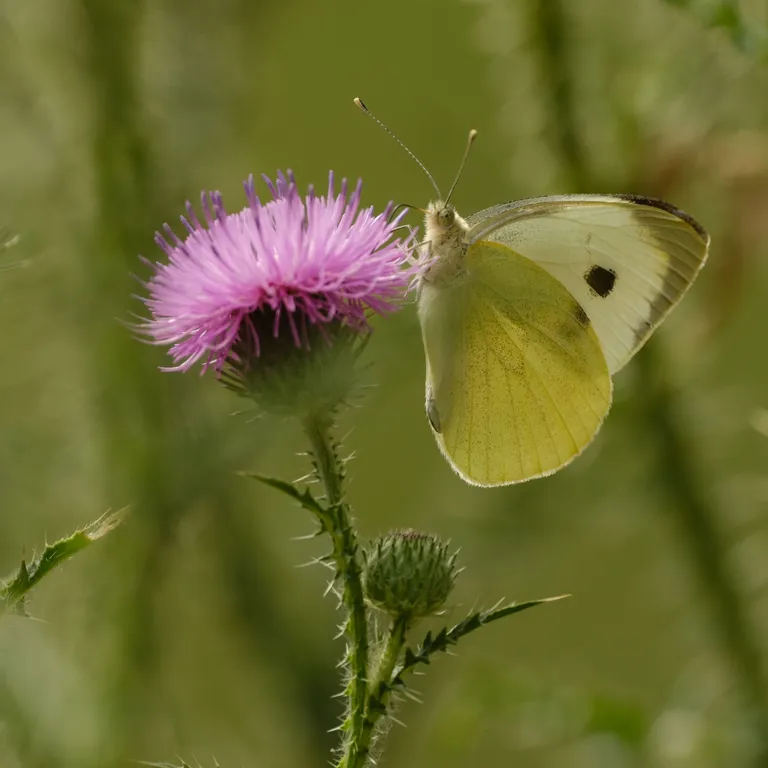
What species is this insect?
Pieris brassicae
